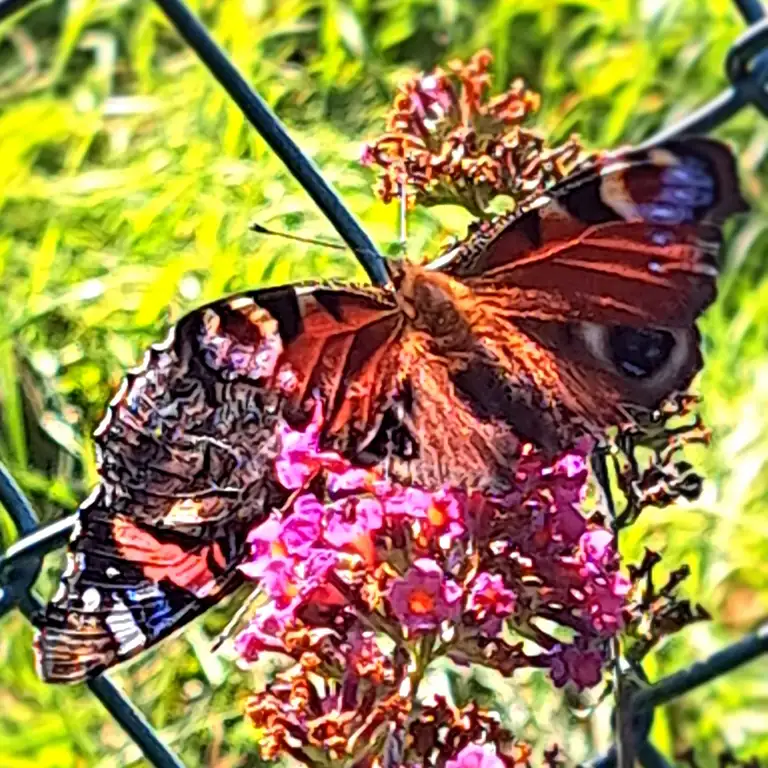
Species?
Aglais io
